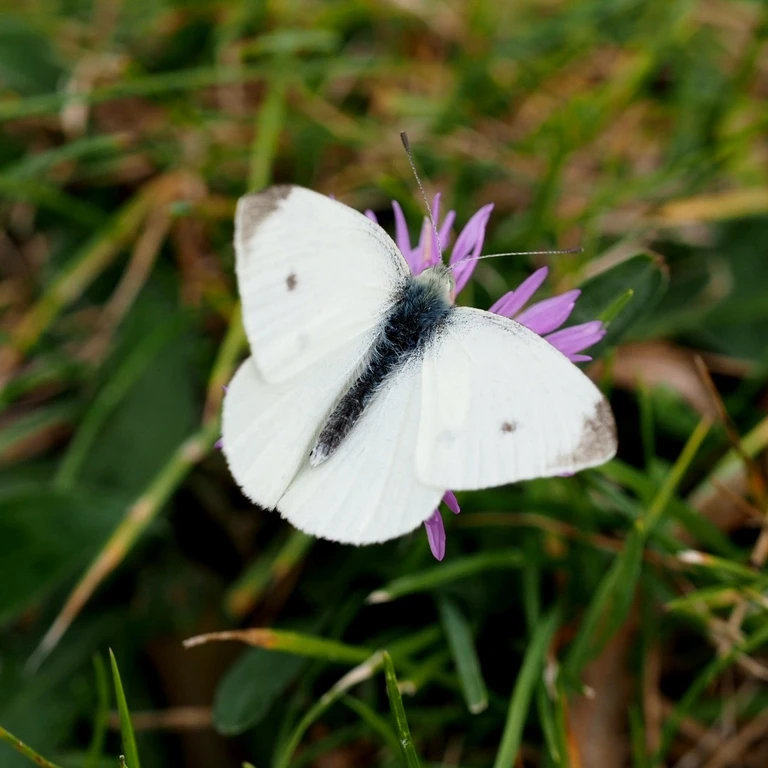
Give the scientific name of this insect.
Pieris rapae
